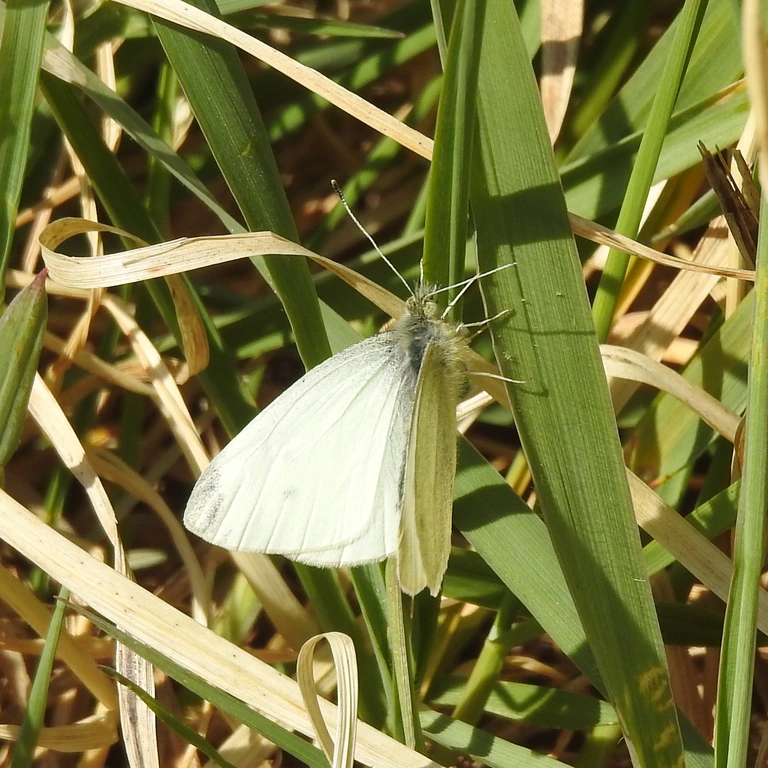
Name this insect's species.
Pieris rapae
